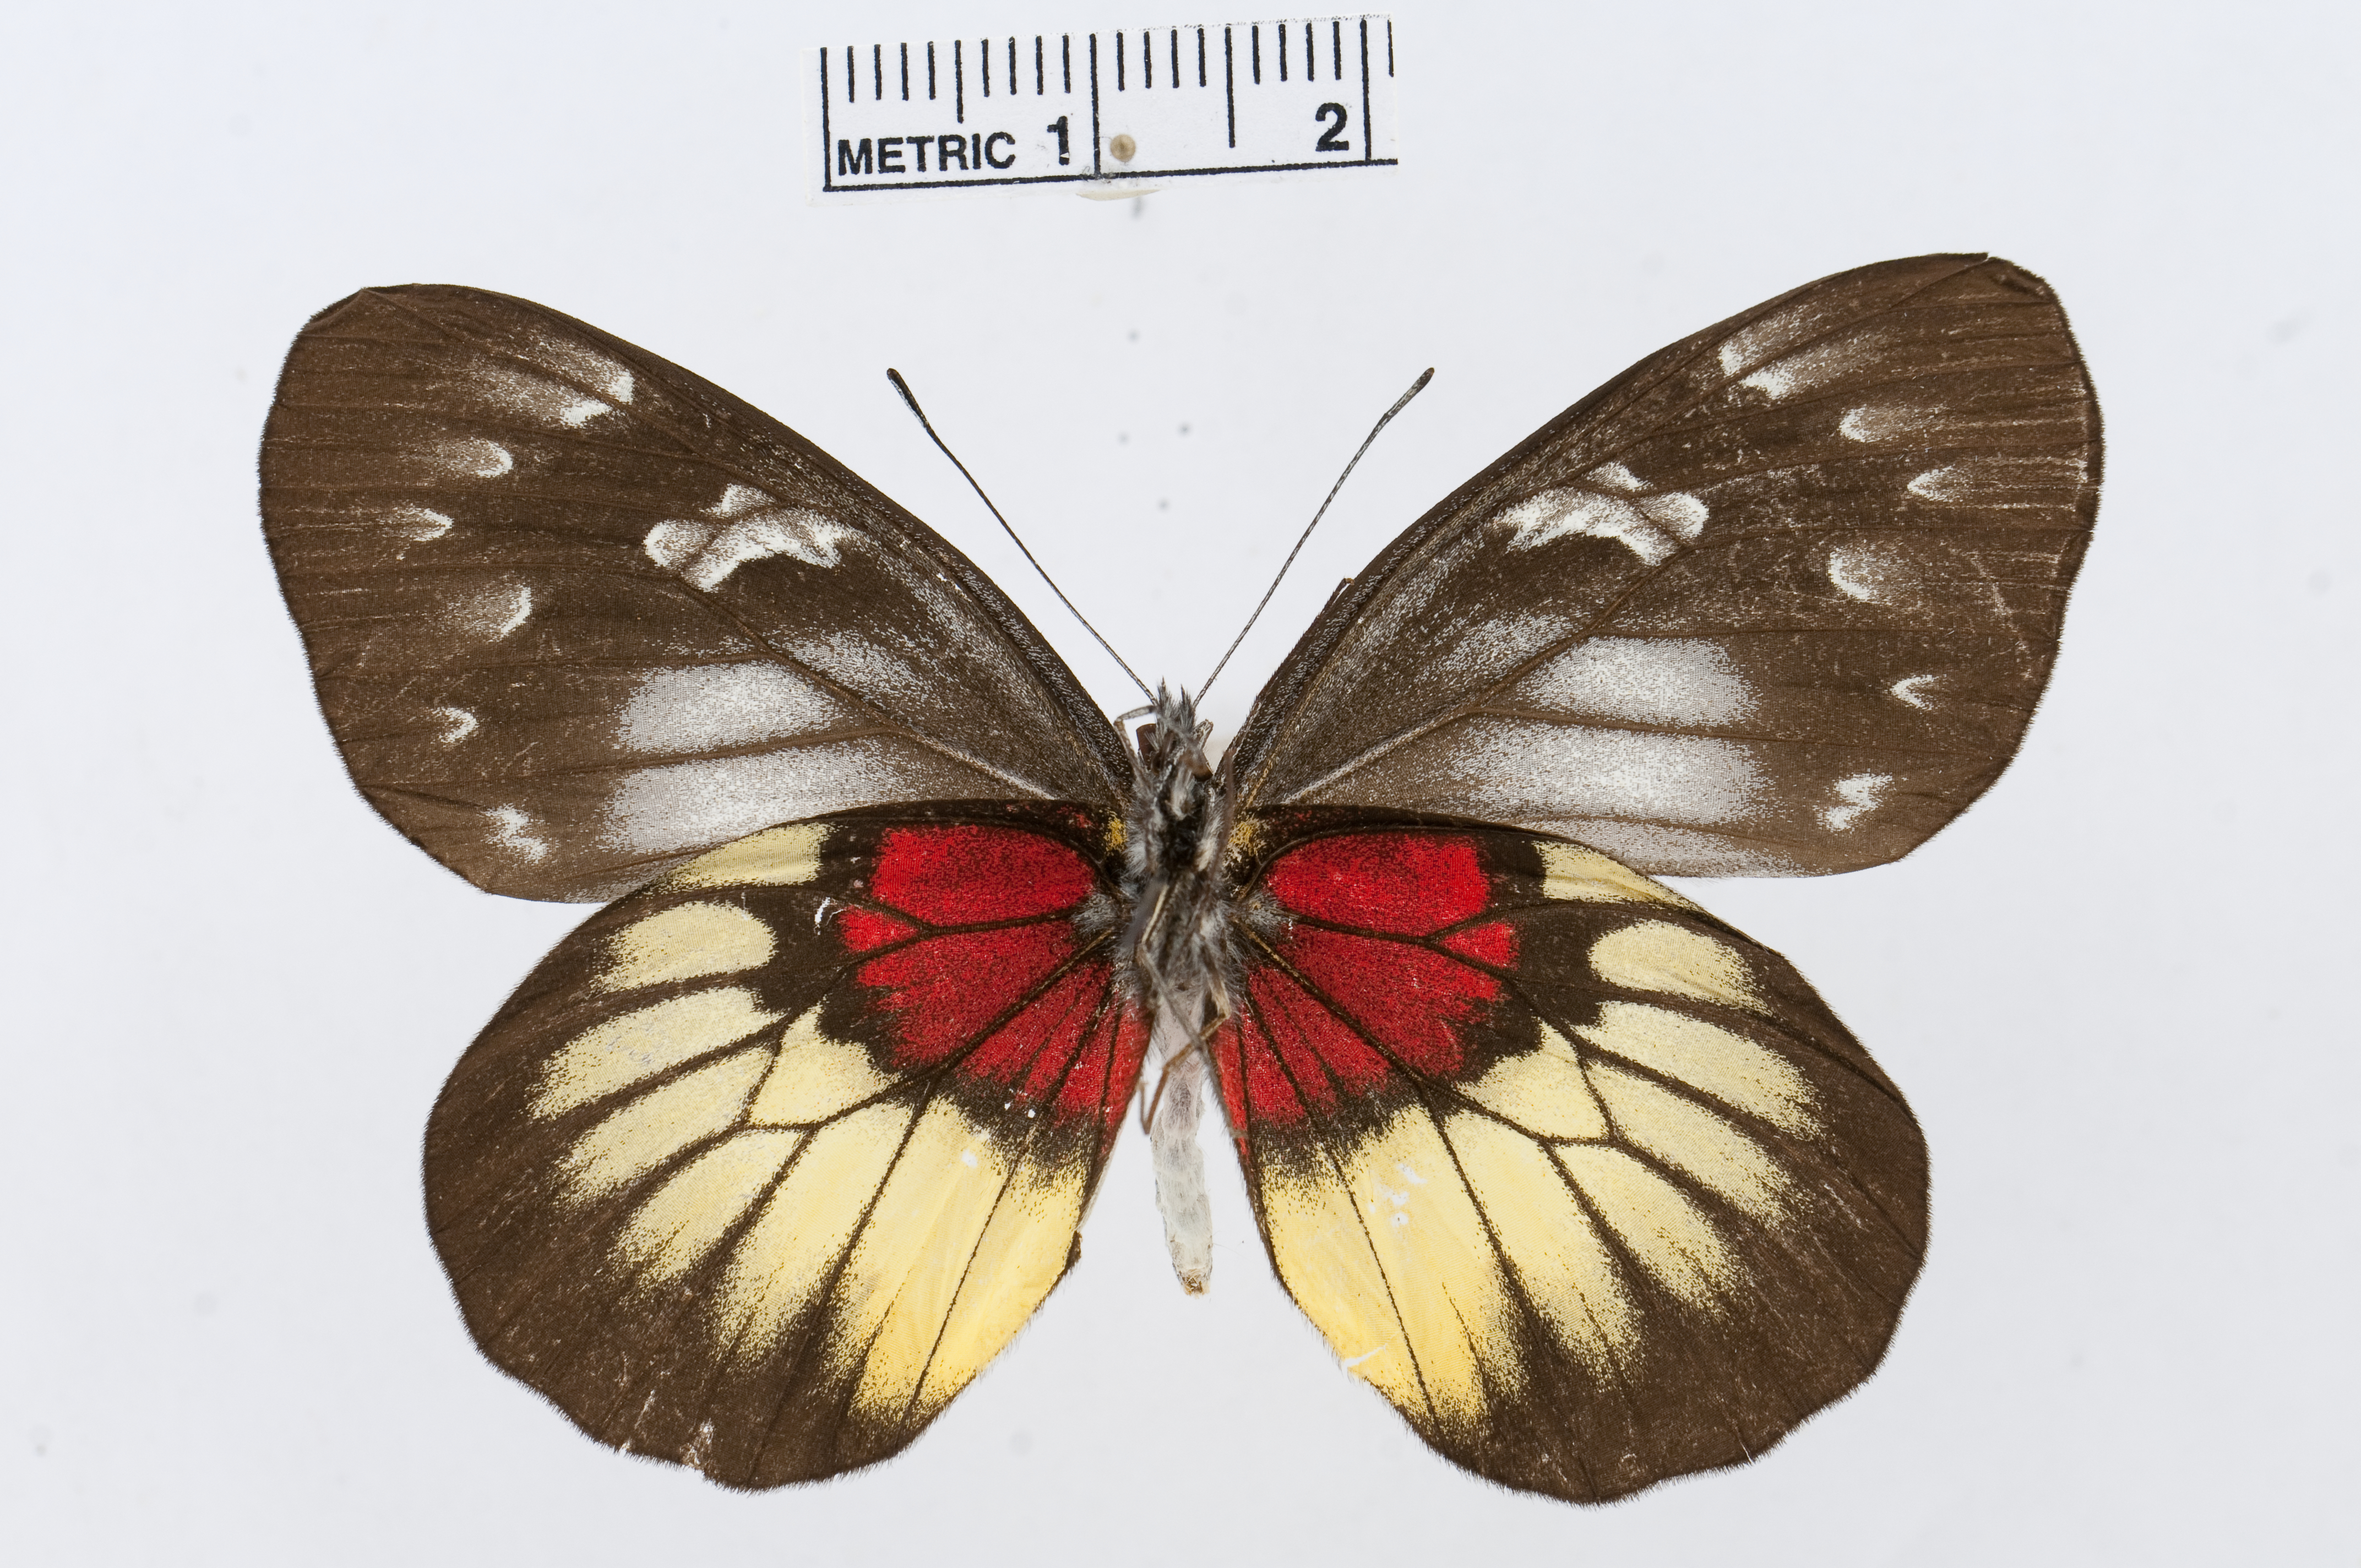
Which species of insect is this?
Delias ninus
